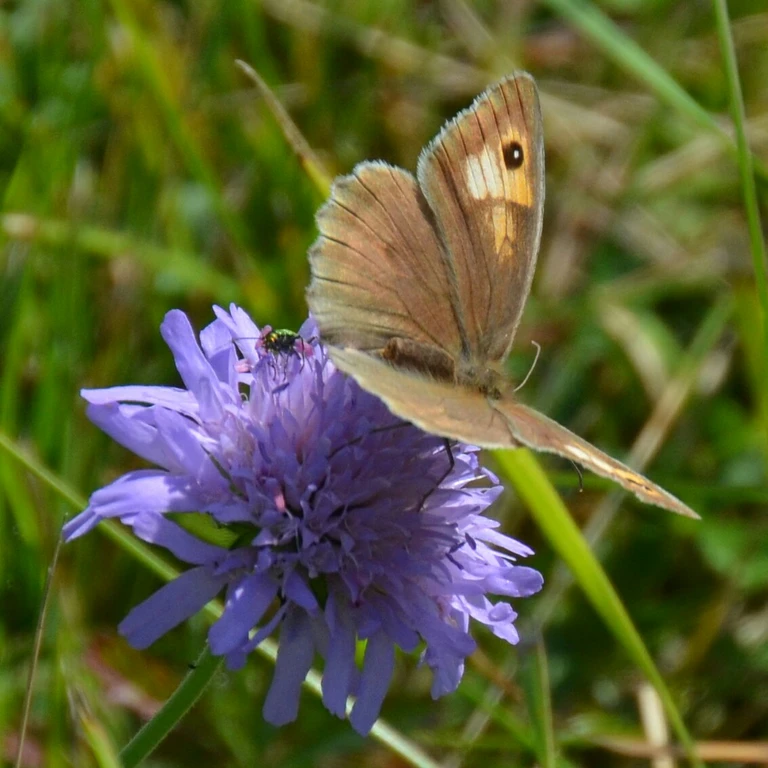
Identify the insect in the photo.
Maniola jurtina
